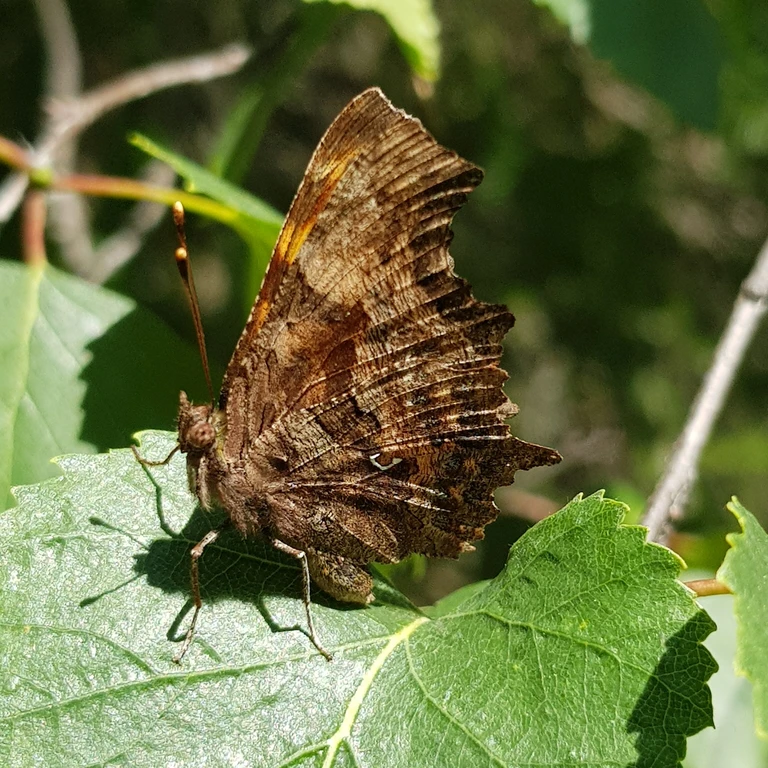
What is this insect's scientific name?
Polygonia c-album
